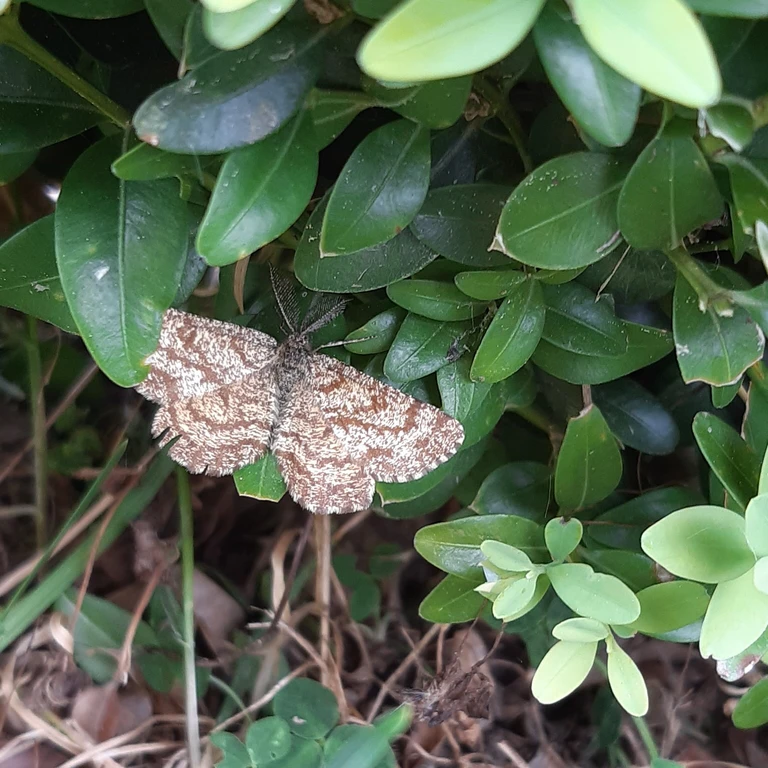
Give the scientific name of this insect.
Ematurga atomaria
